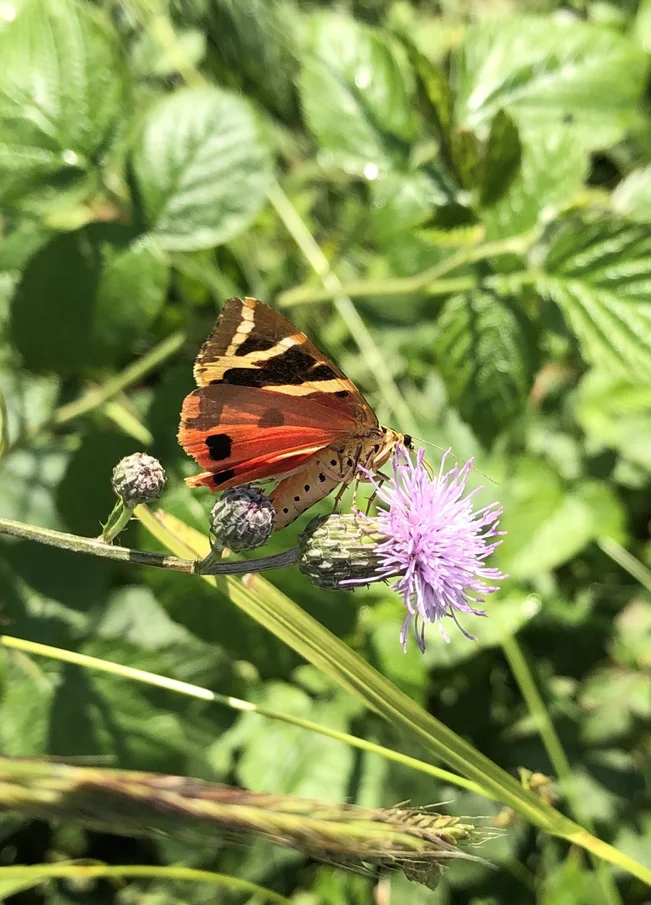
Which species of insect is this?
Euplagia quadripunctaria
